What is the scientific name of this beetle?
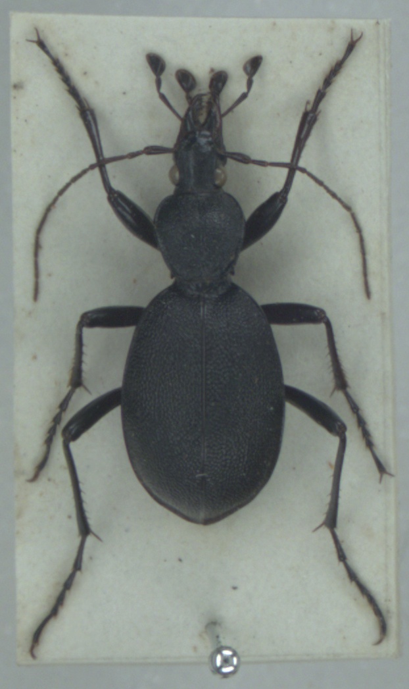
Cychrus caraboides
